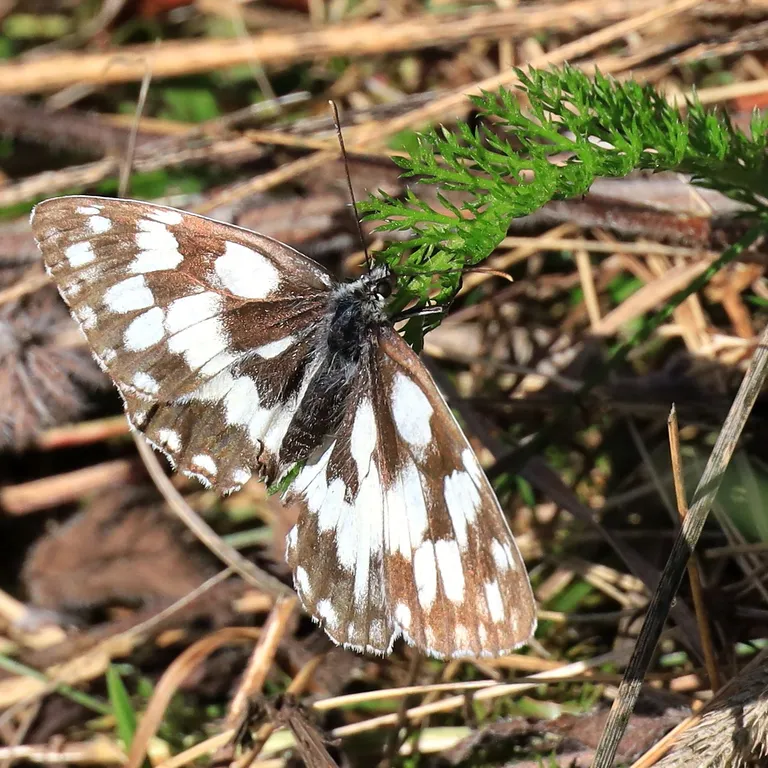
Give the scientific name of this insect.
Melanargia galathea
